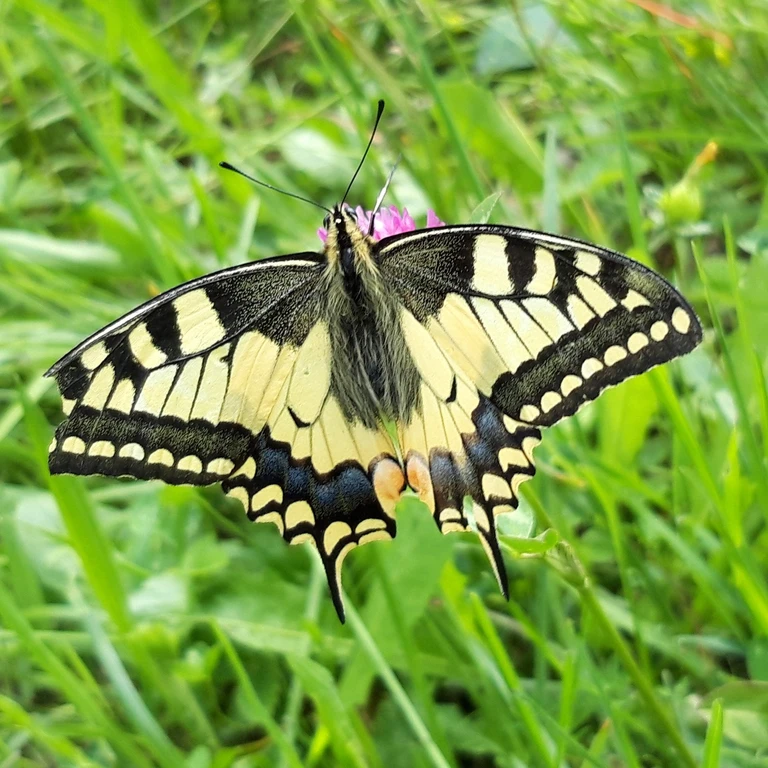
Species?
Papilio machaon
